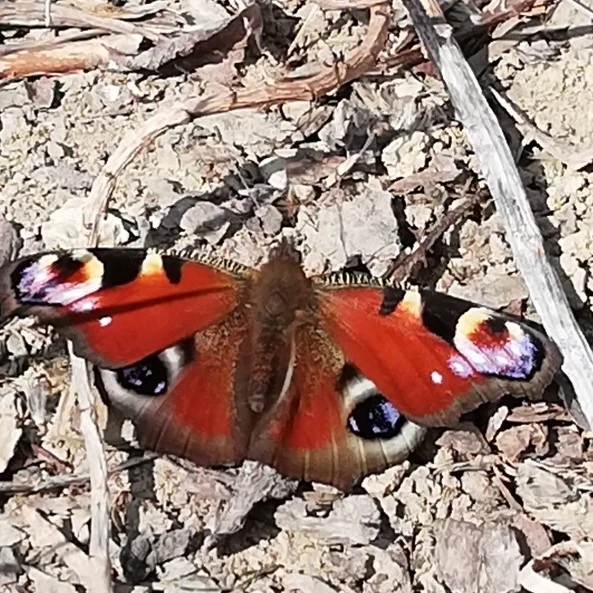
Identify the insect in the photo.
Aglais io
